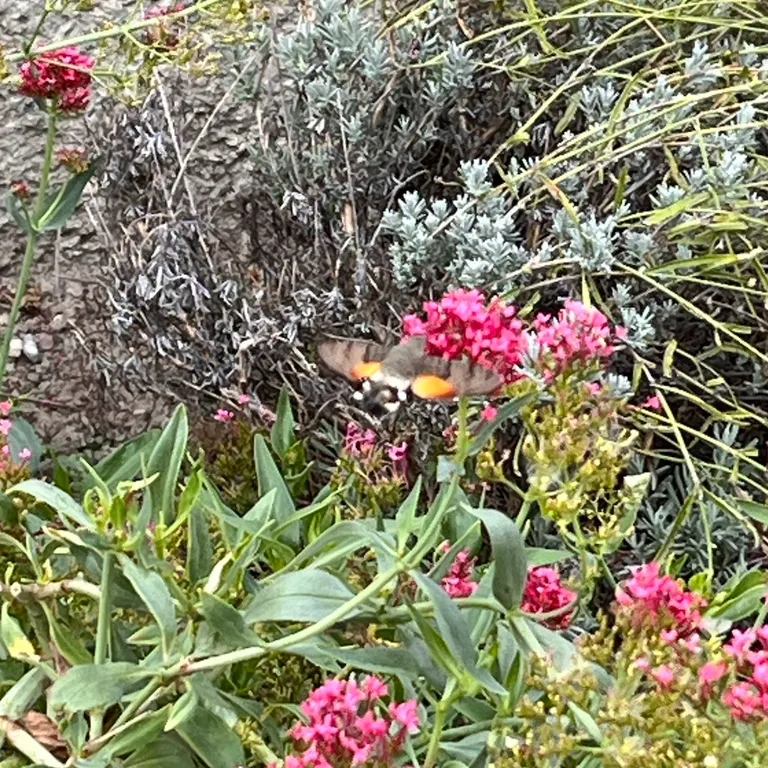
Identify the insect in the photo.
Macroglossum stellatarum
